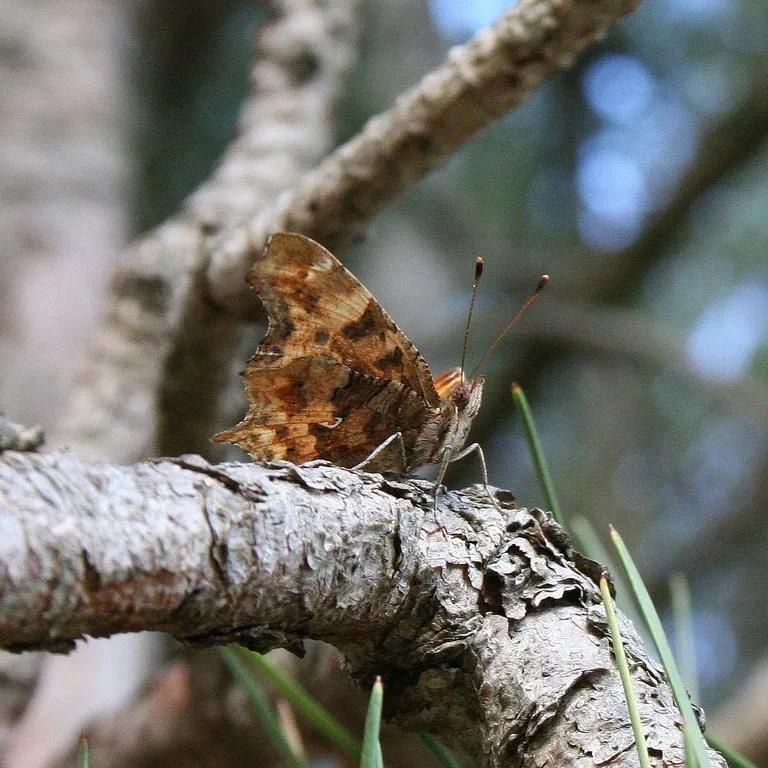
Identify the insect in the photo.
Polygonia c-album
